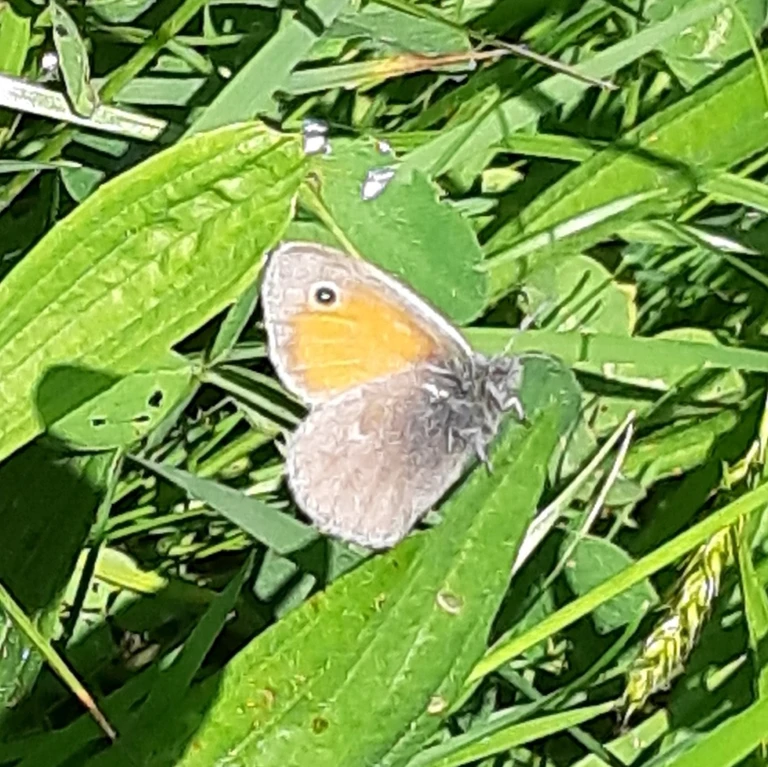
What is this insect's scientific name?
Coenonympha pamphilus
